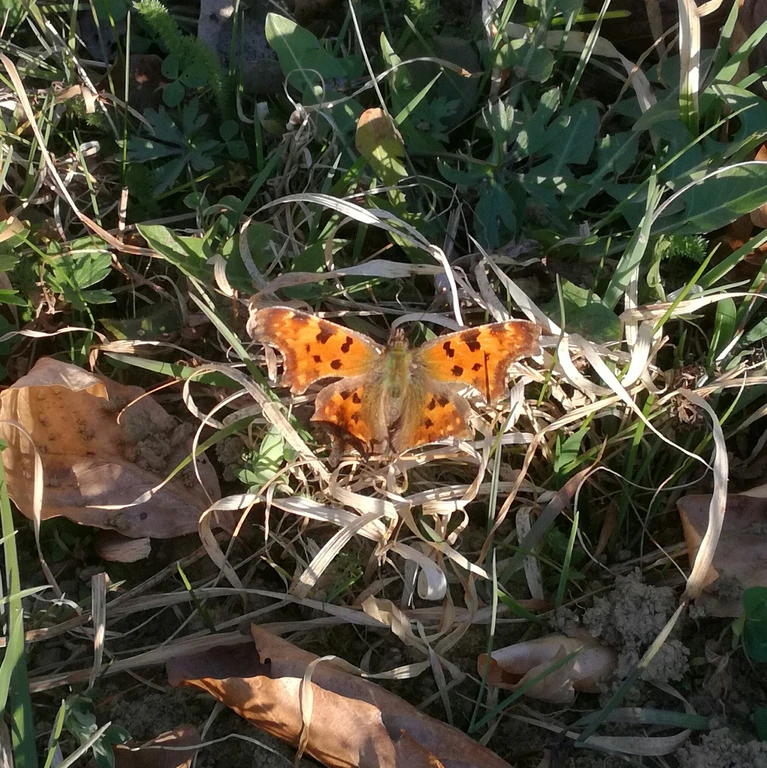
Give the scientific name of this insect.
Polygonia c-album
